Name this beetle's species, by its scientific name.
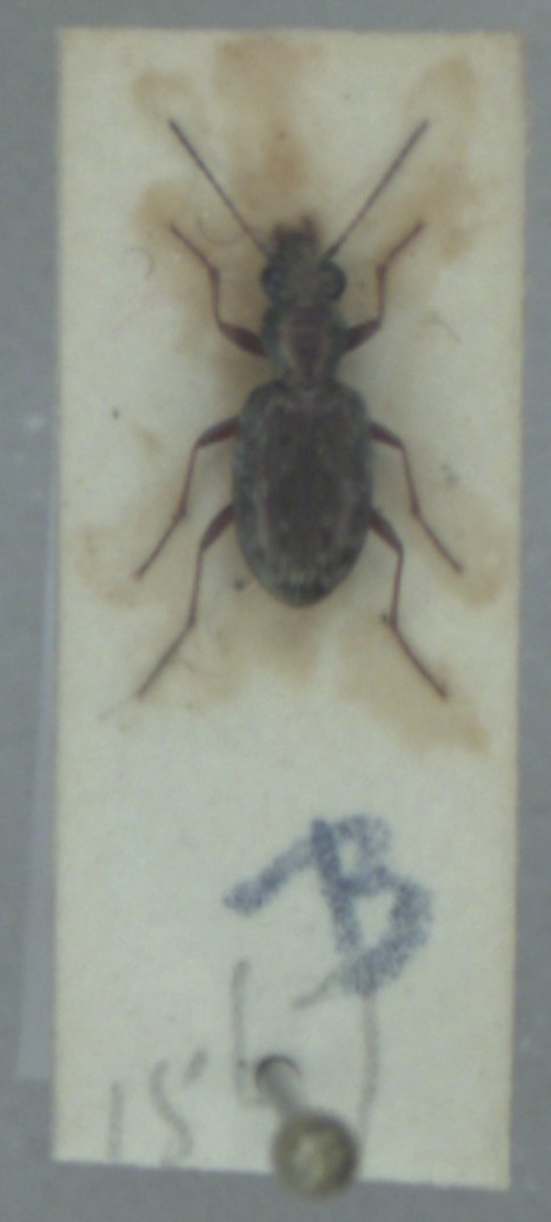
Asaphidion pallipes
